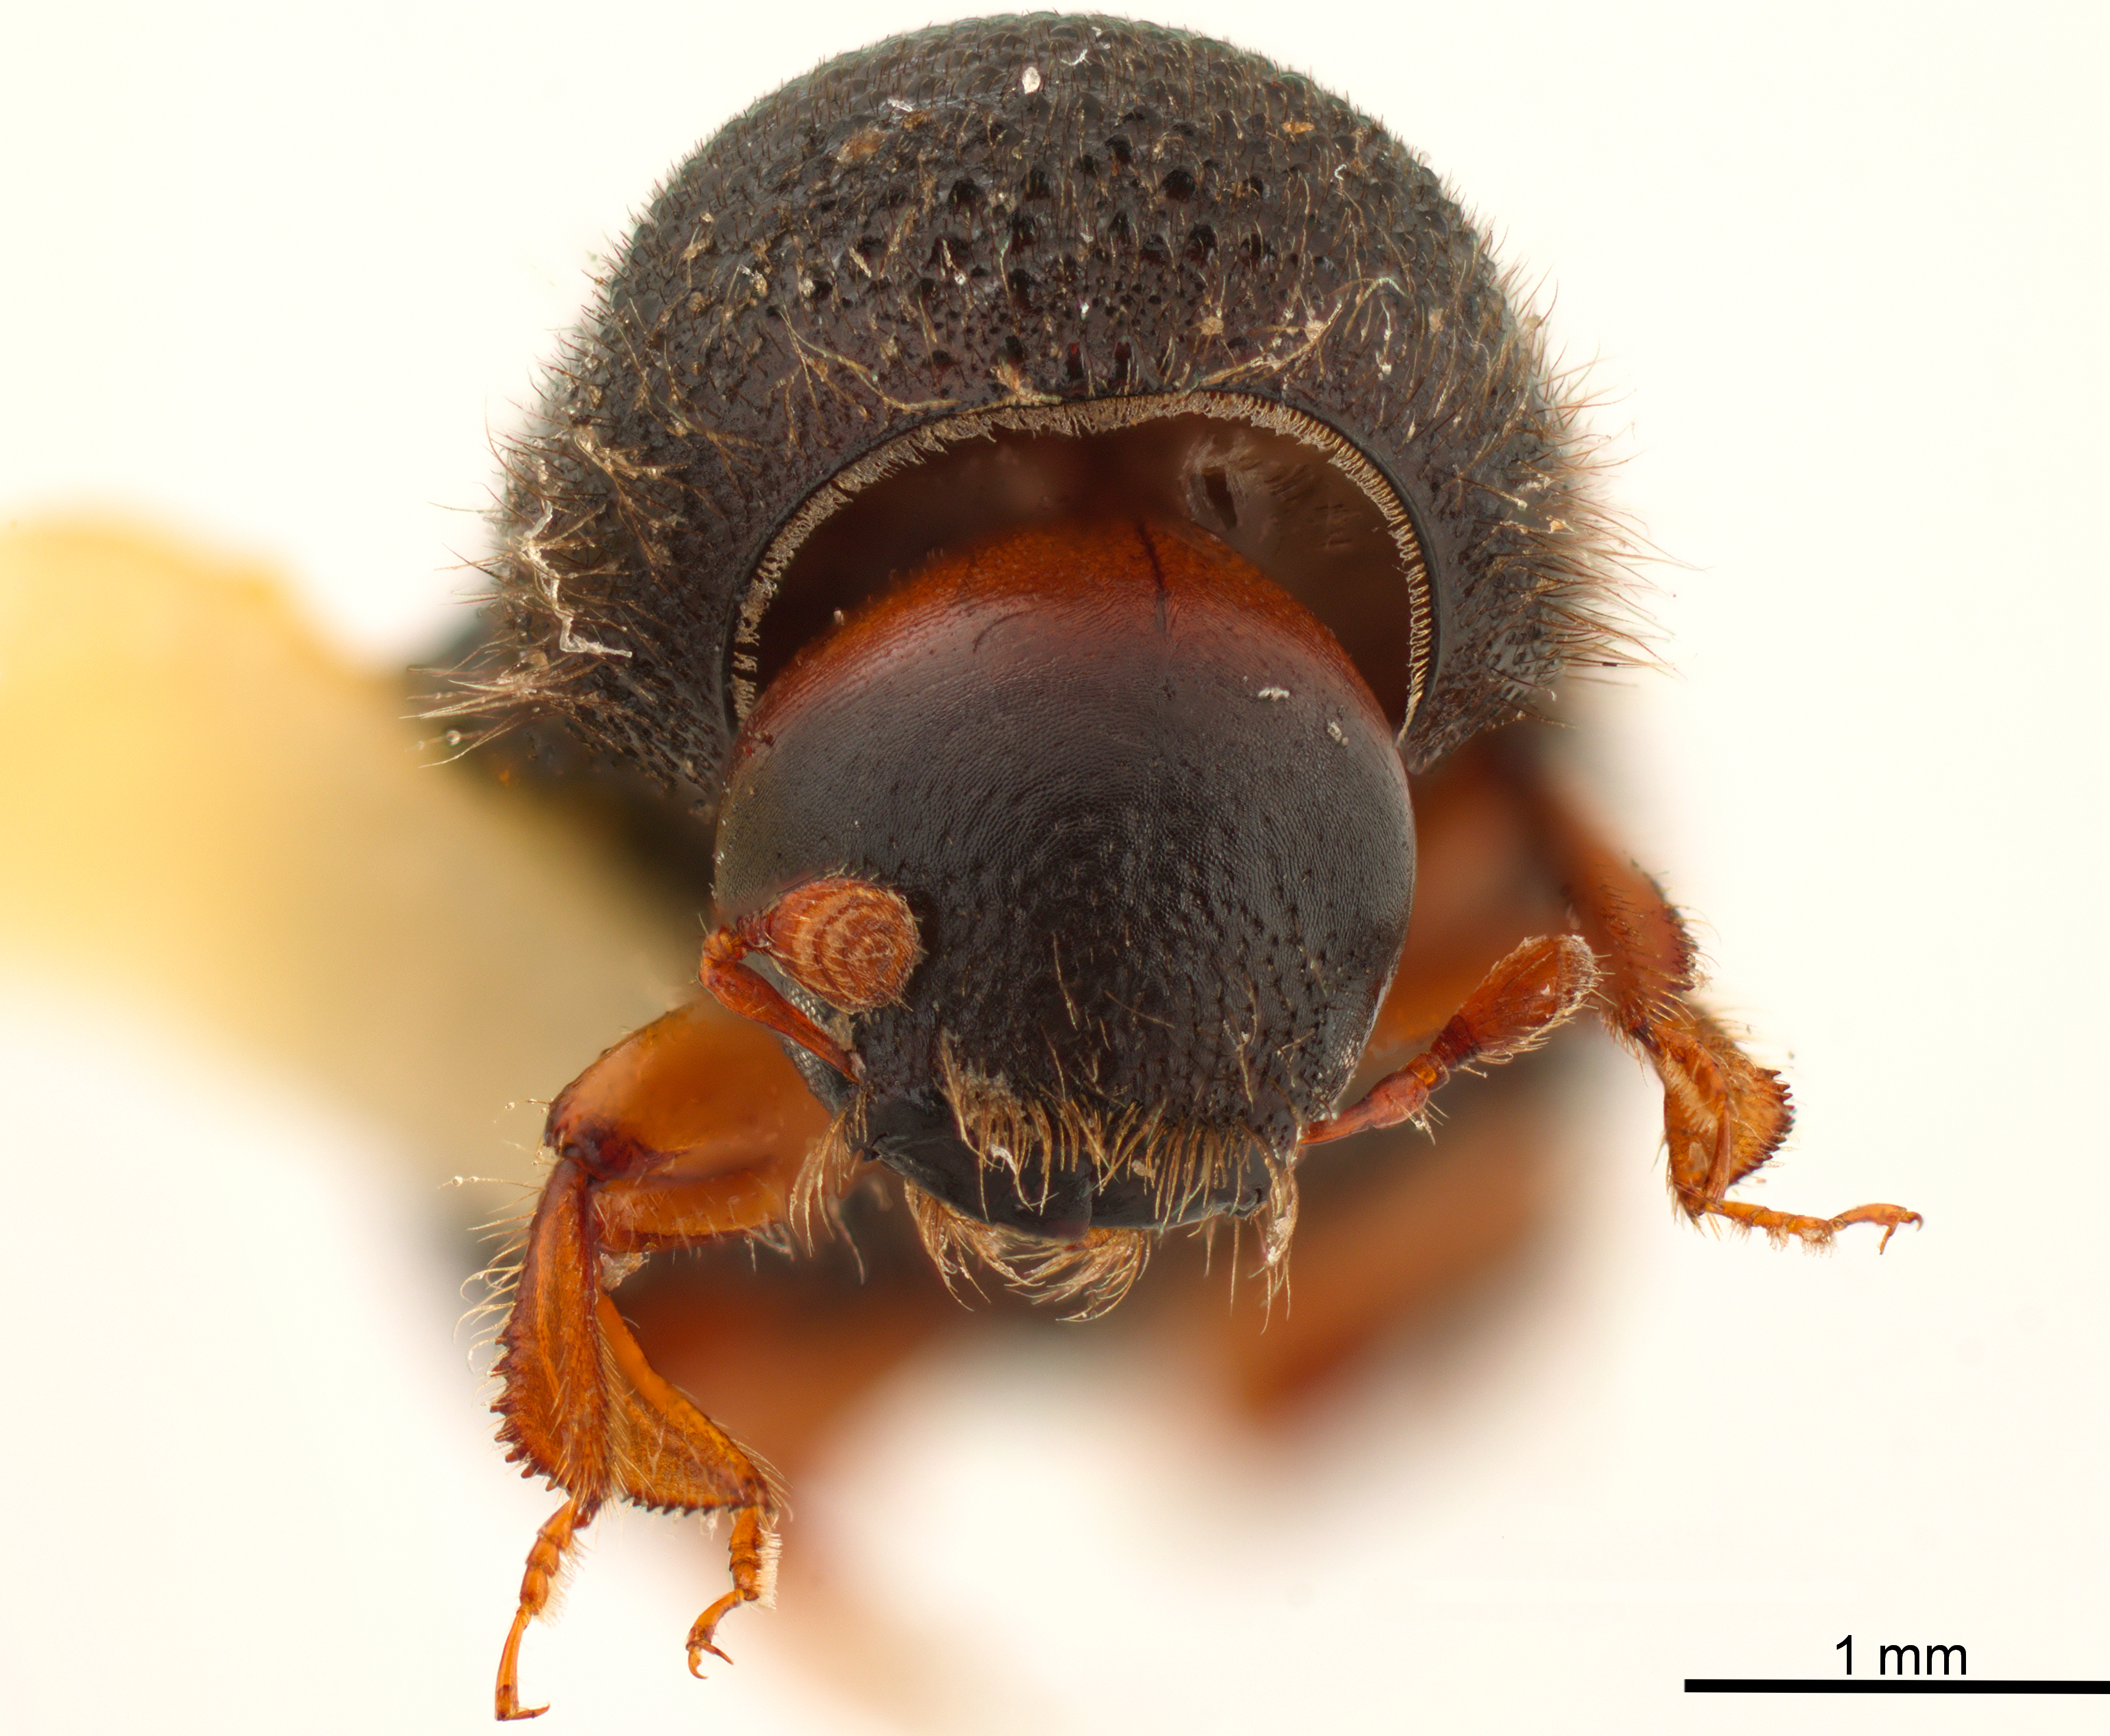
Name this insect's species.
Cnestus ater
